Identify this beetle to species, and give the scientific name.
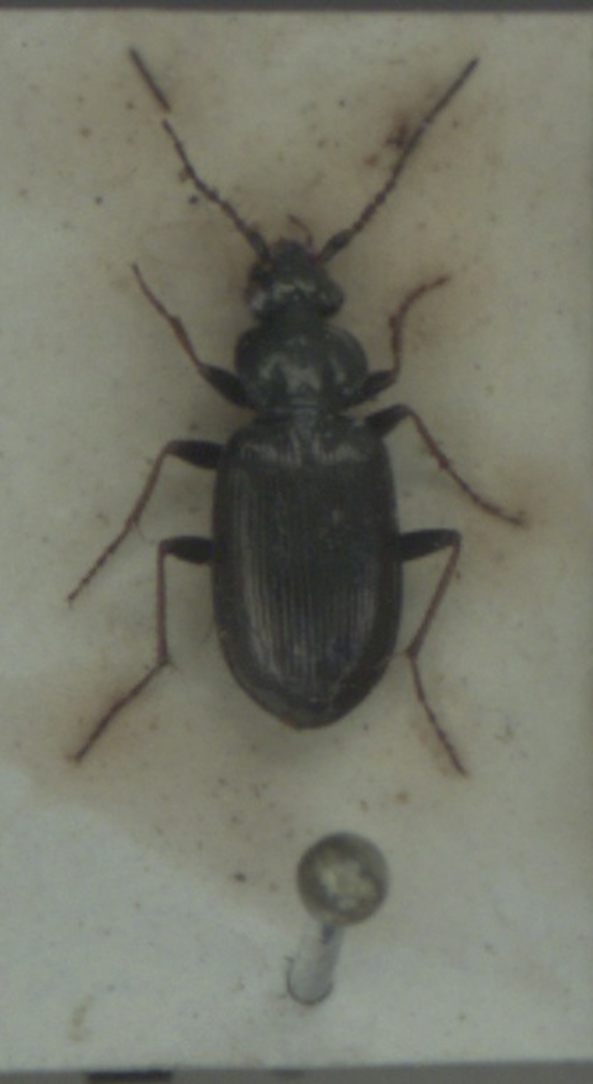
Loricera pilicornis
